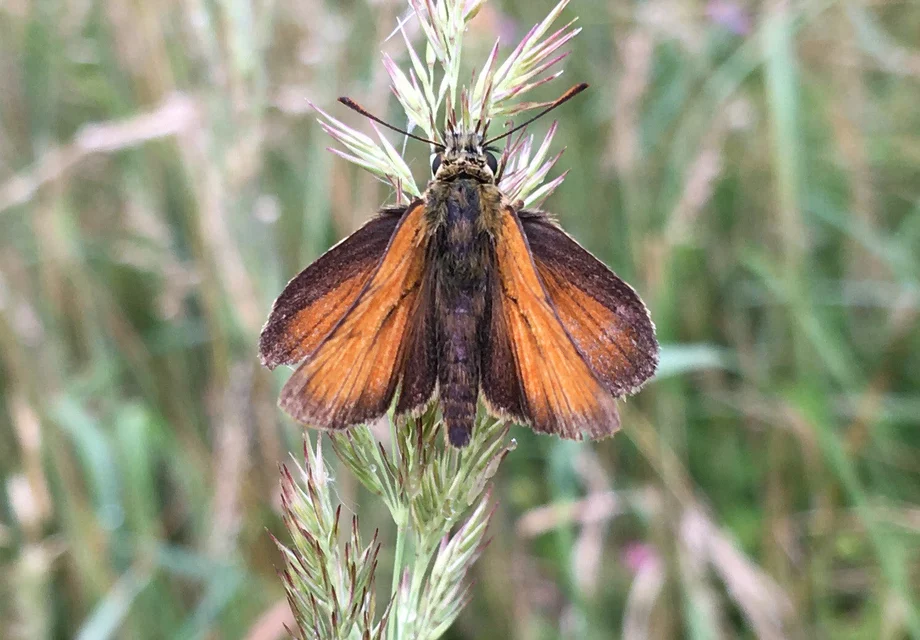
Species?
Thymelicus sylvestris
